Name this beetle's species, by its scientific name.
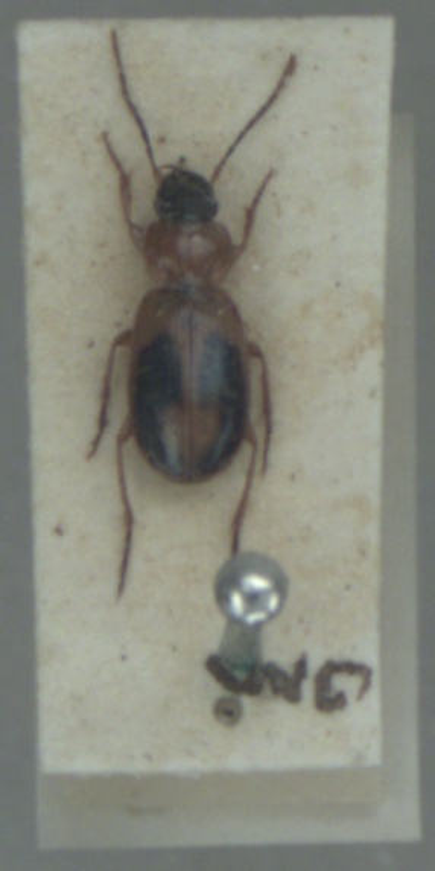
Badister bullatus
